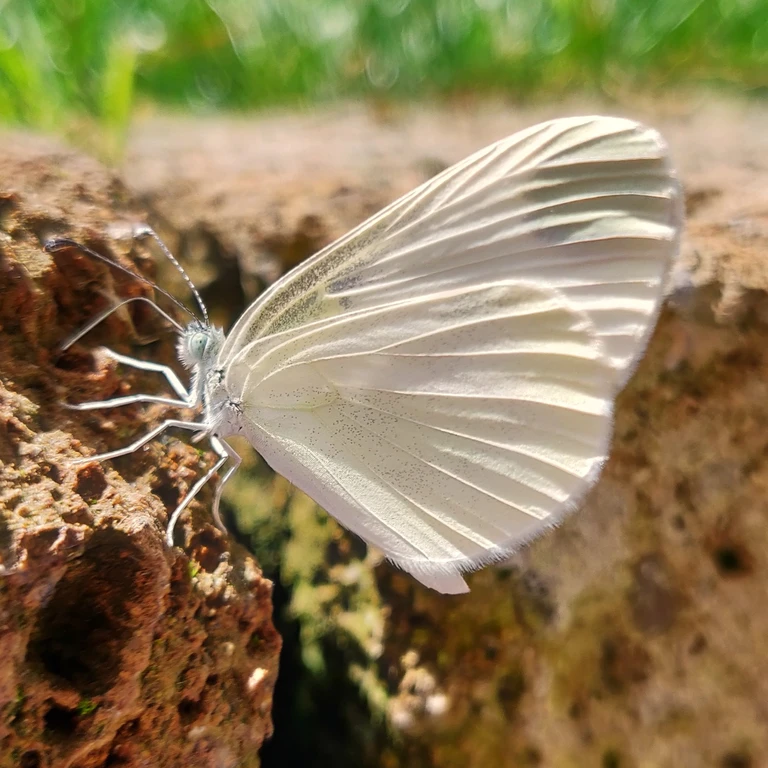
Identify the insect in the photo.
Leptidea sinapis/juvernica
